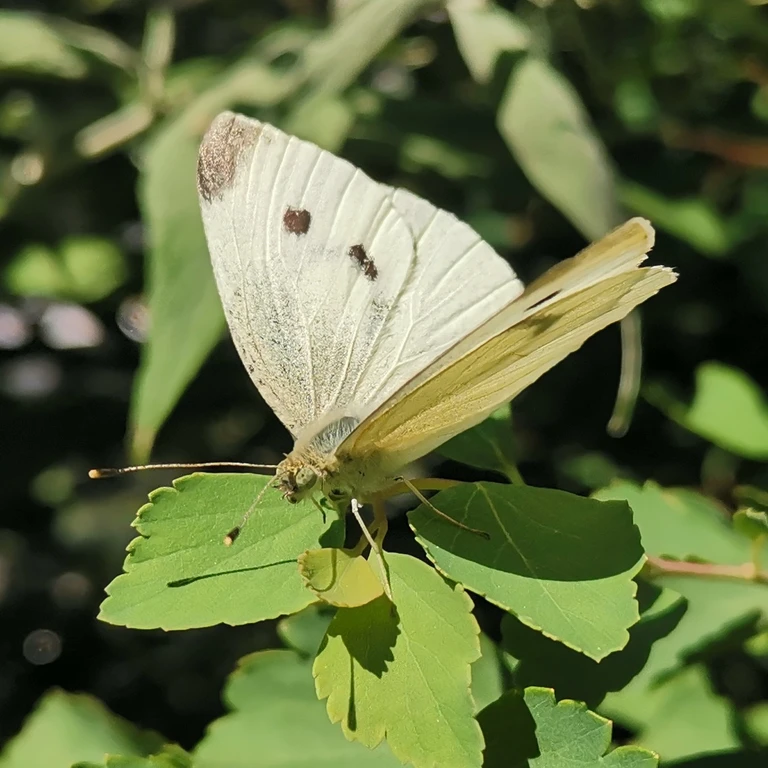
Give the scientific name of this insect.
Pieris rapae
